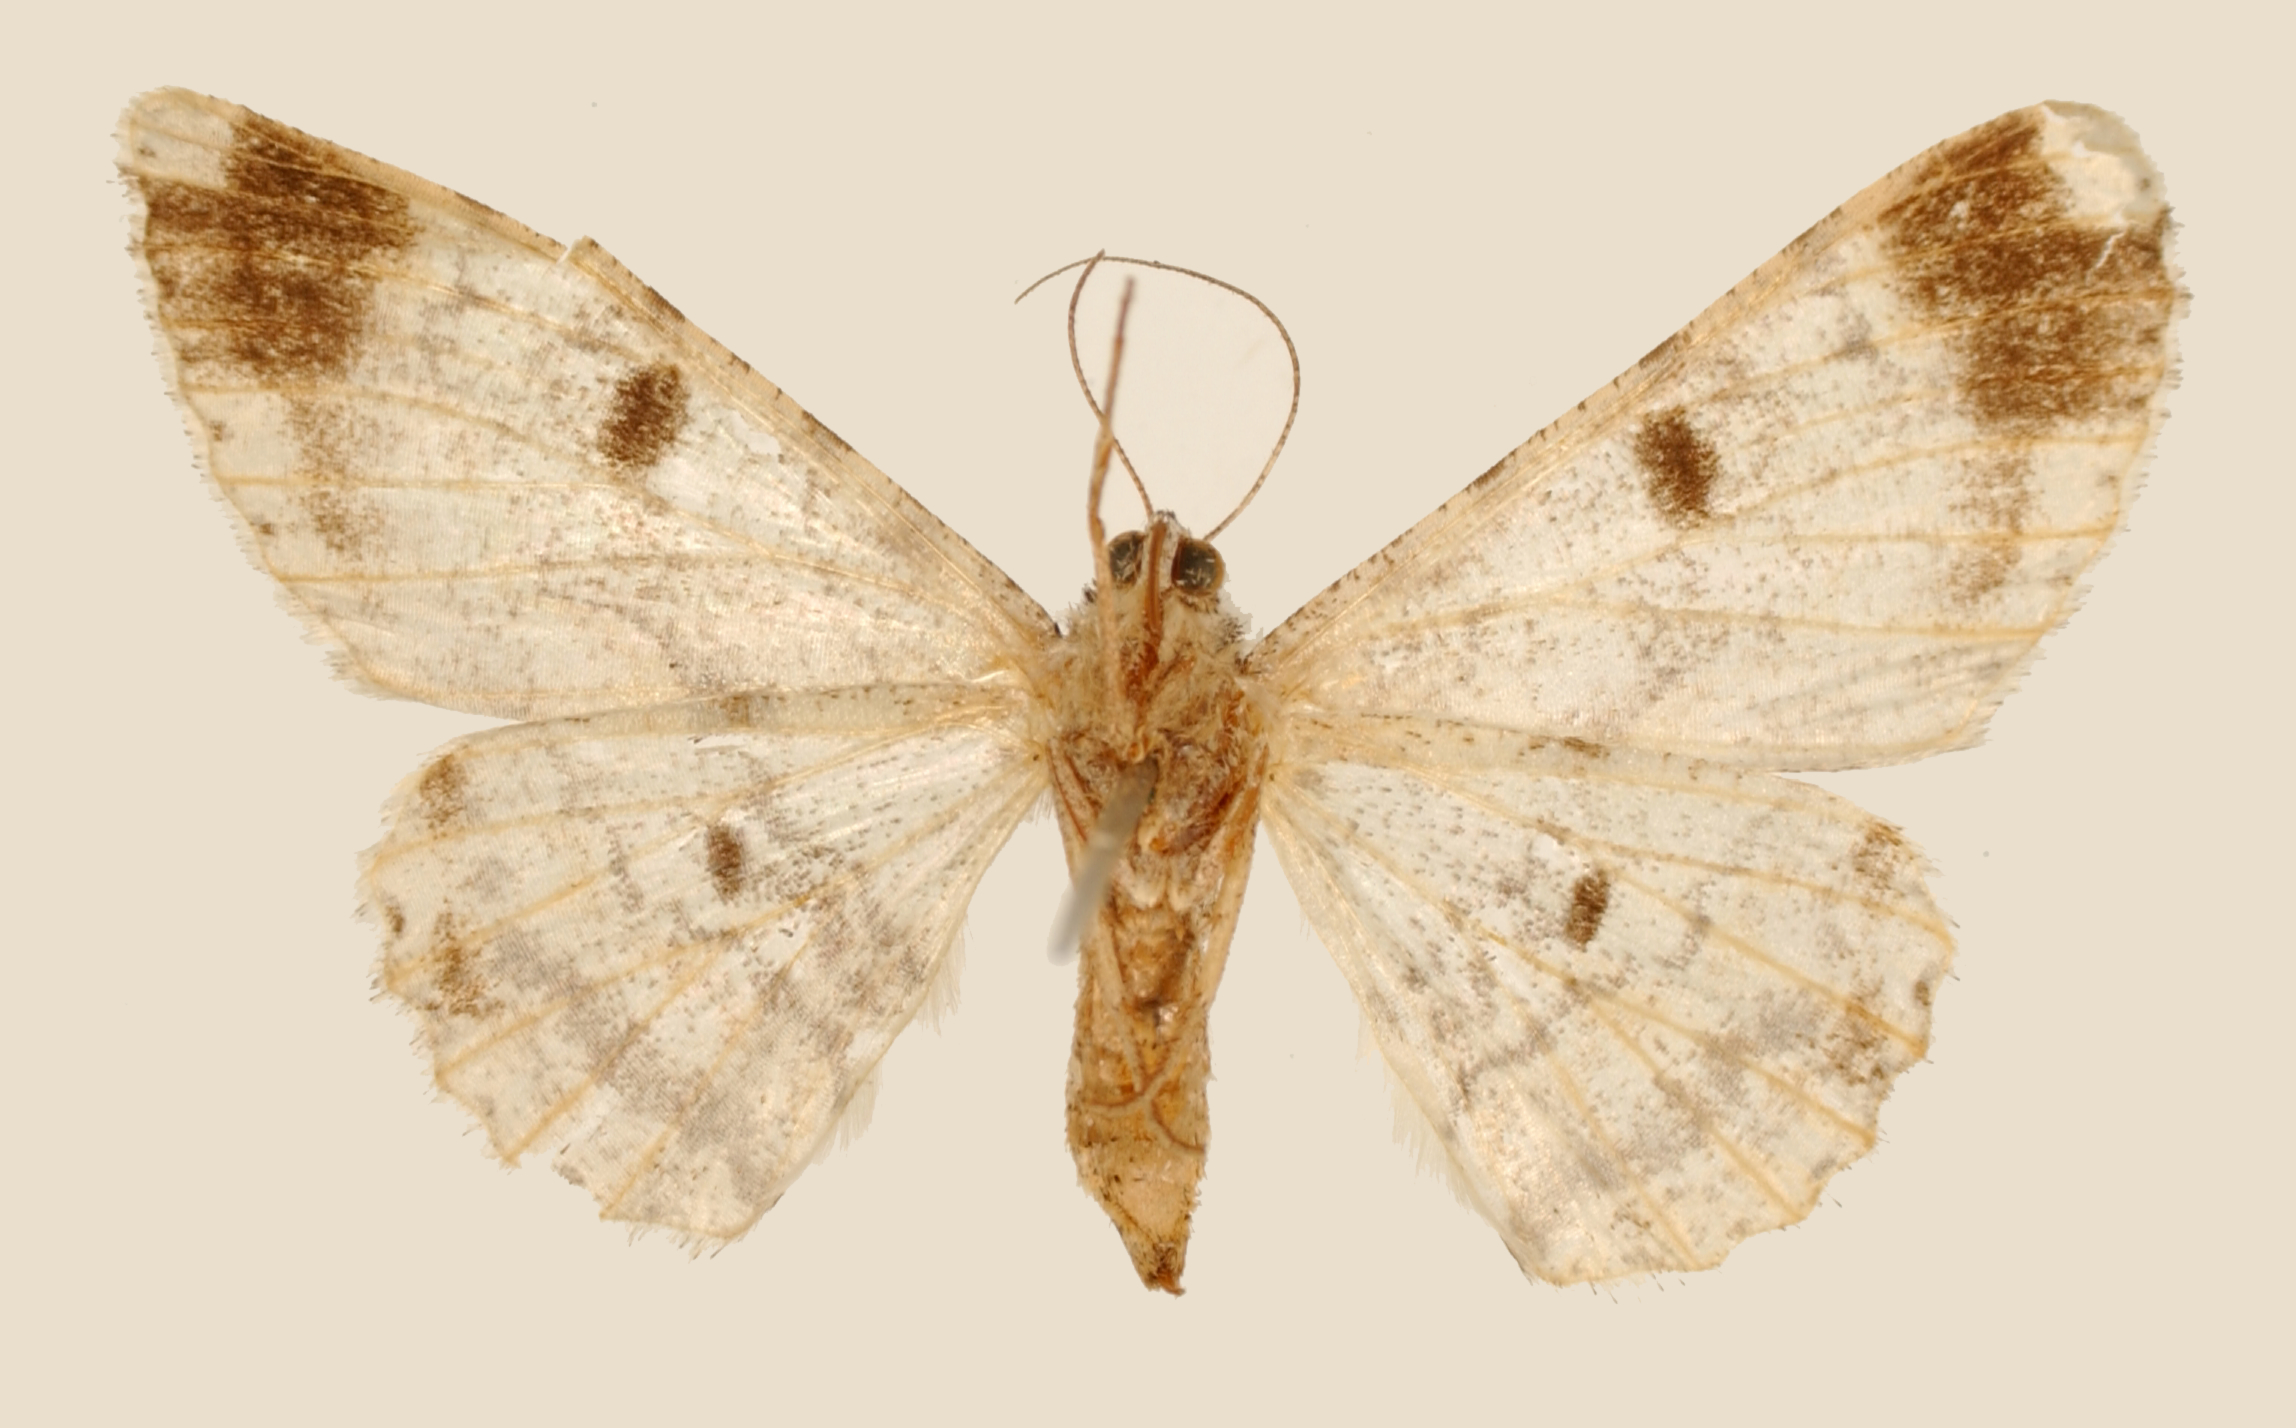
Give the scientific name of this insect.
Boarmia orizabaria
